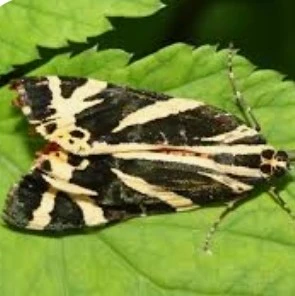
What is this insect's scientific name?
Euplagia quadripunctaria
